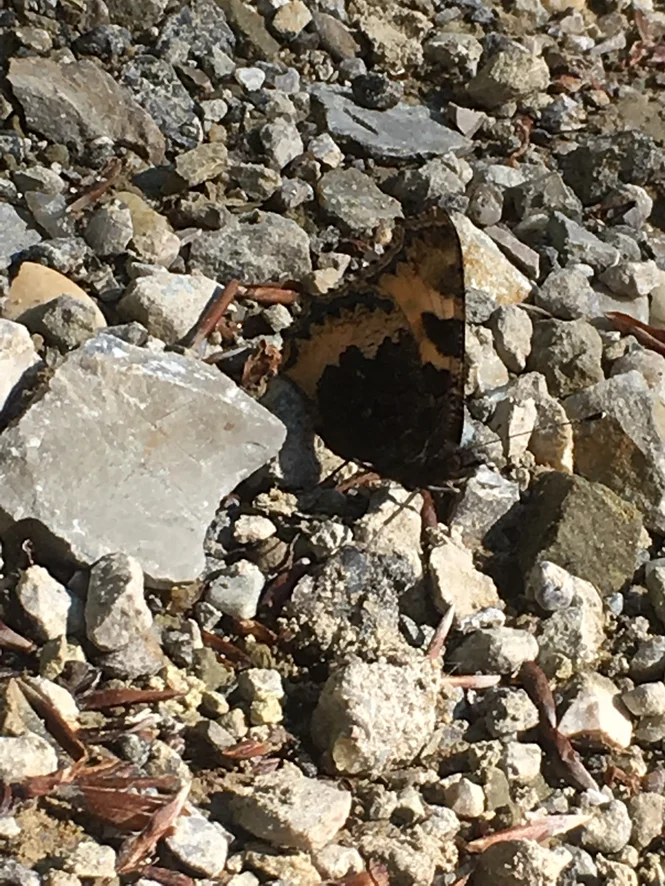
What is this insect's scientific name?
Aglais urticae
